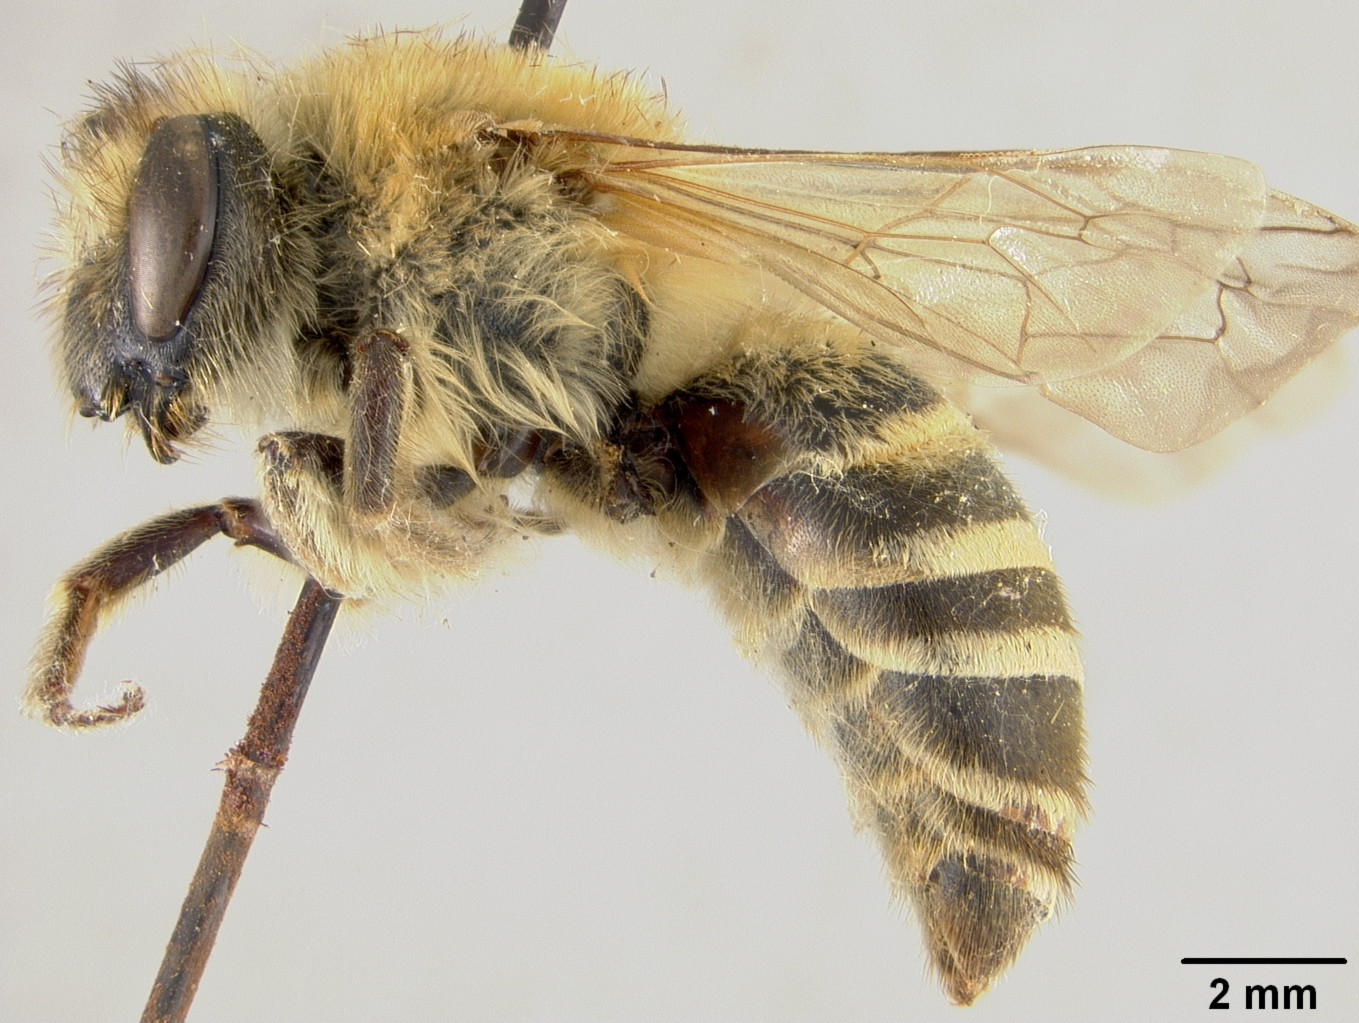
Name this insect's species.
Colletes gigas
